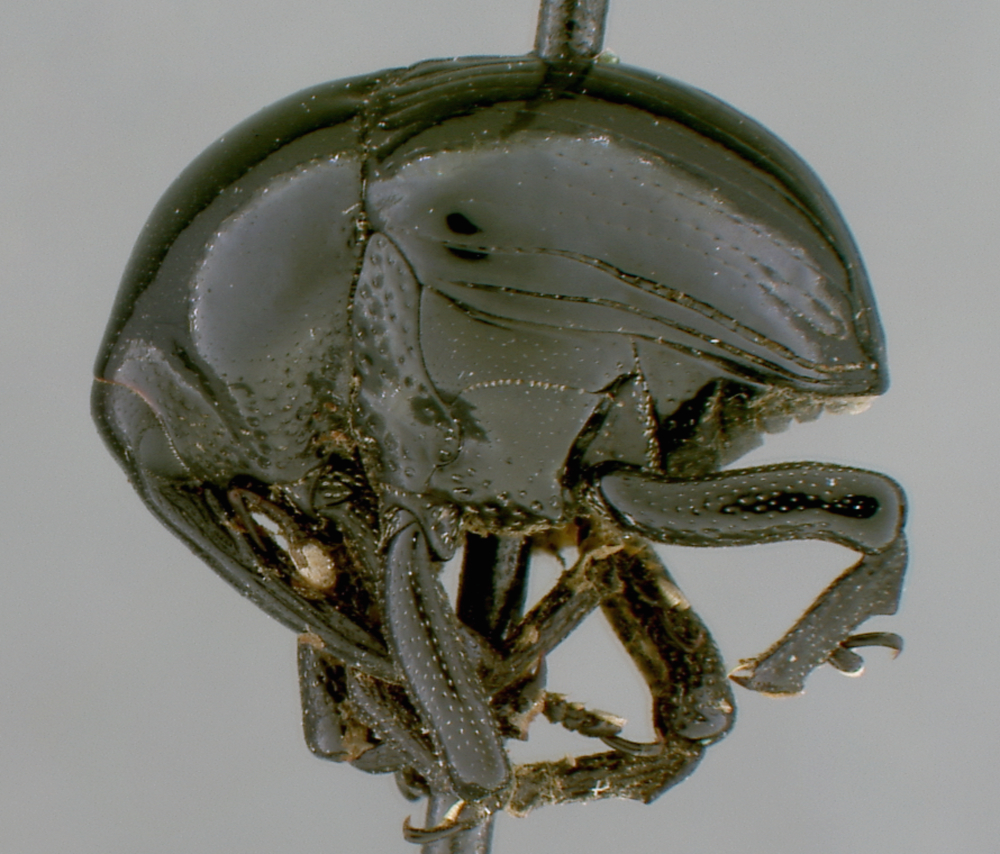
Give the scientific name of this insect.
Diorymerus morio
